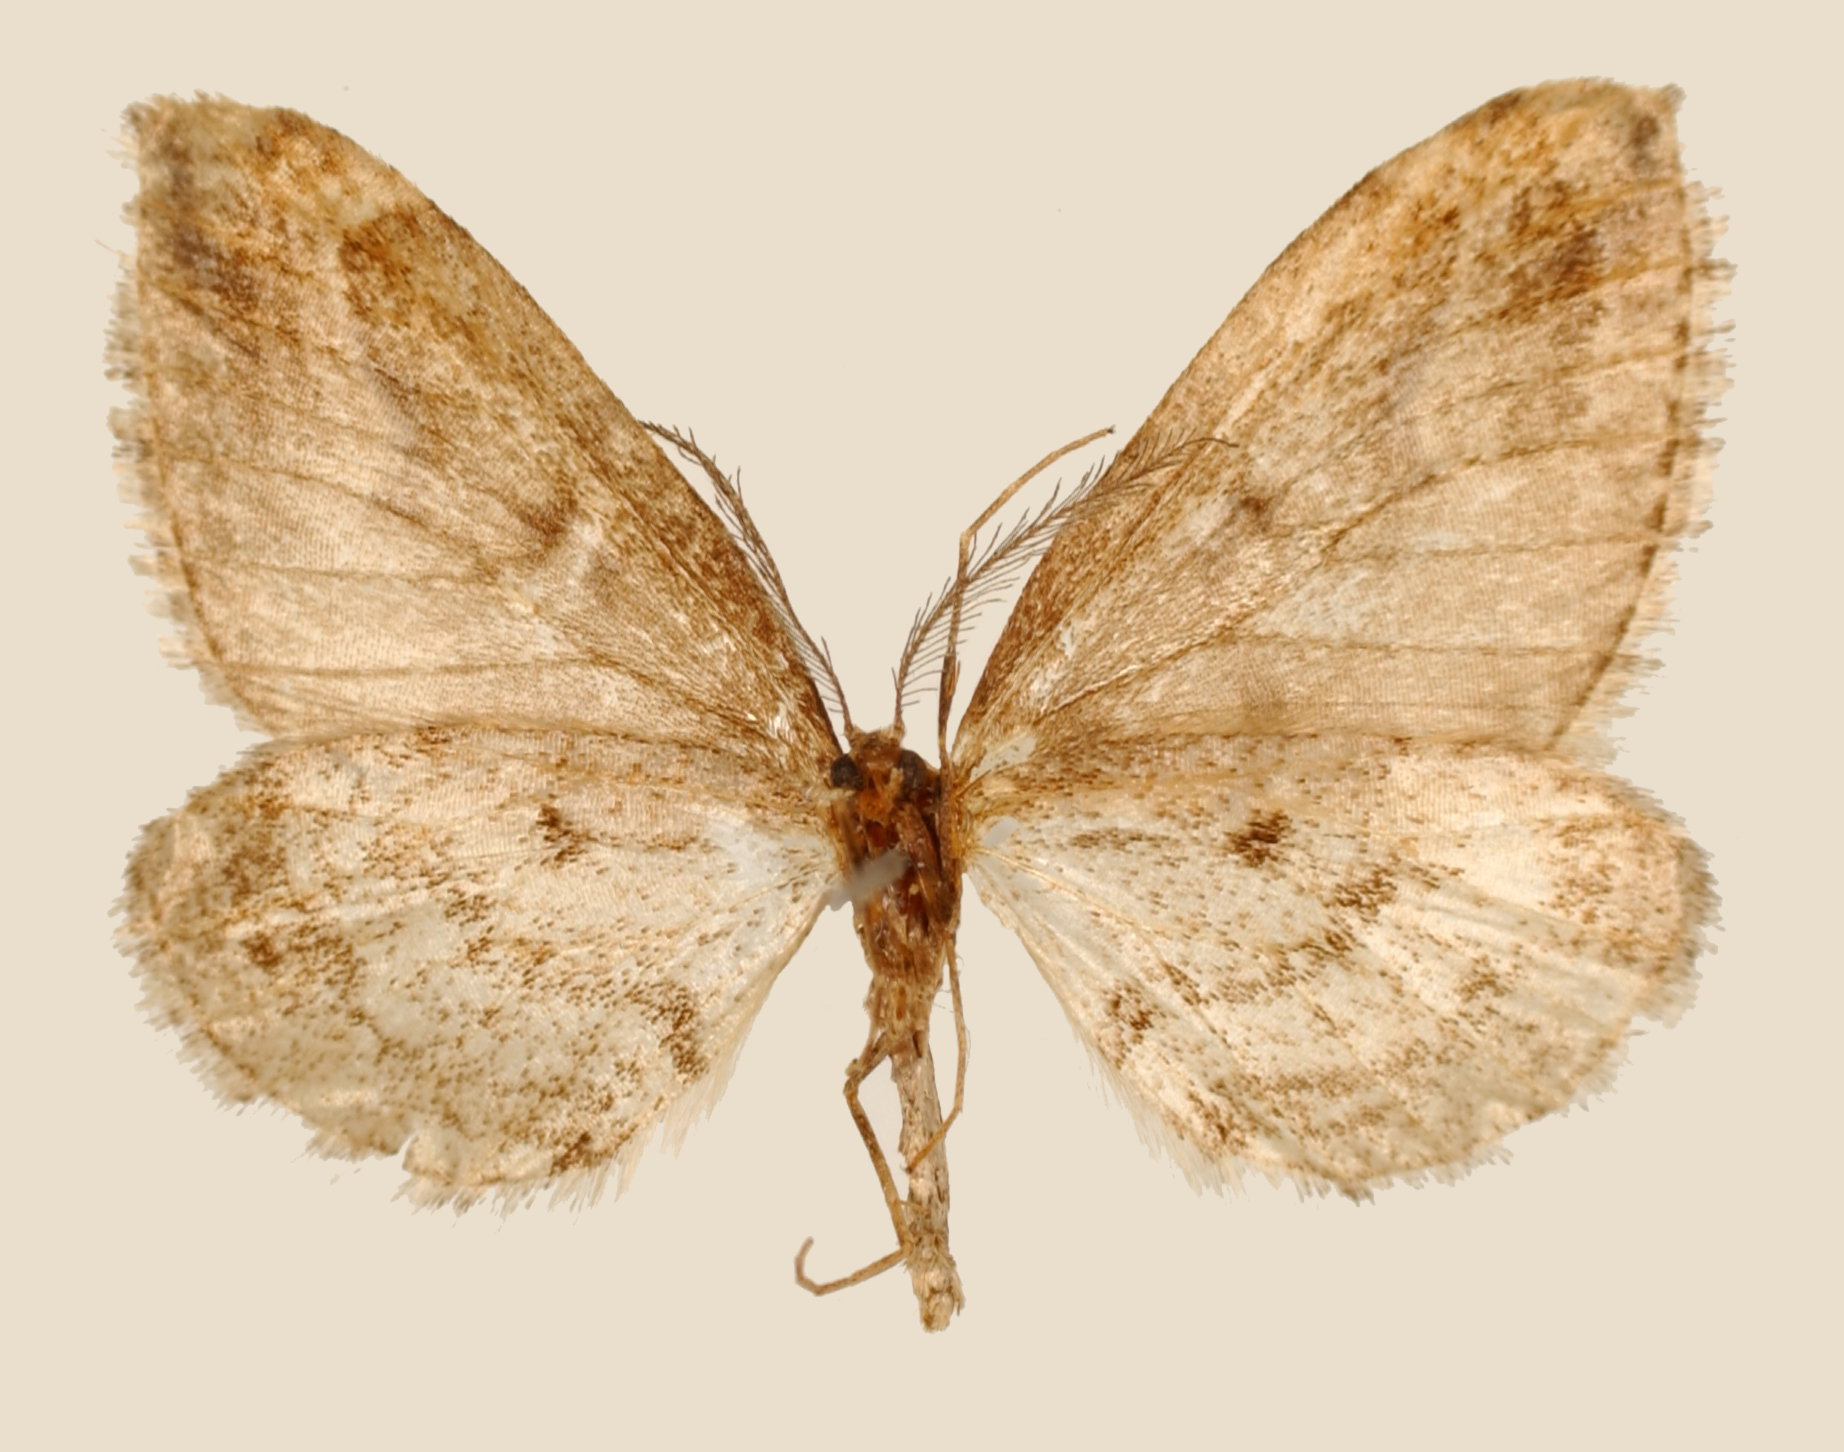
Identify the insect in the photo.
Larentia ornata
